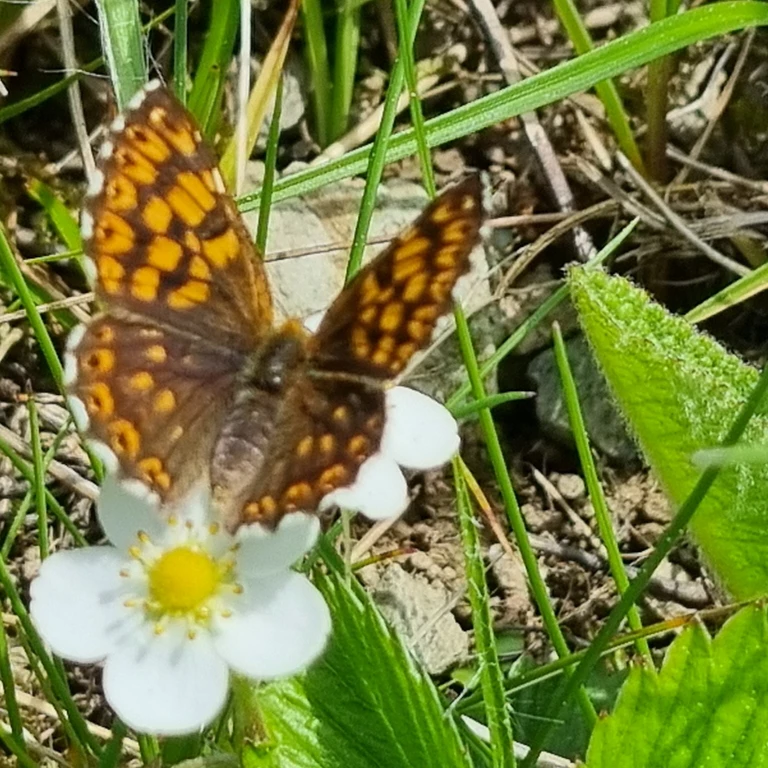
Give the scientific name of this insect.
Hamearis lucina
